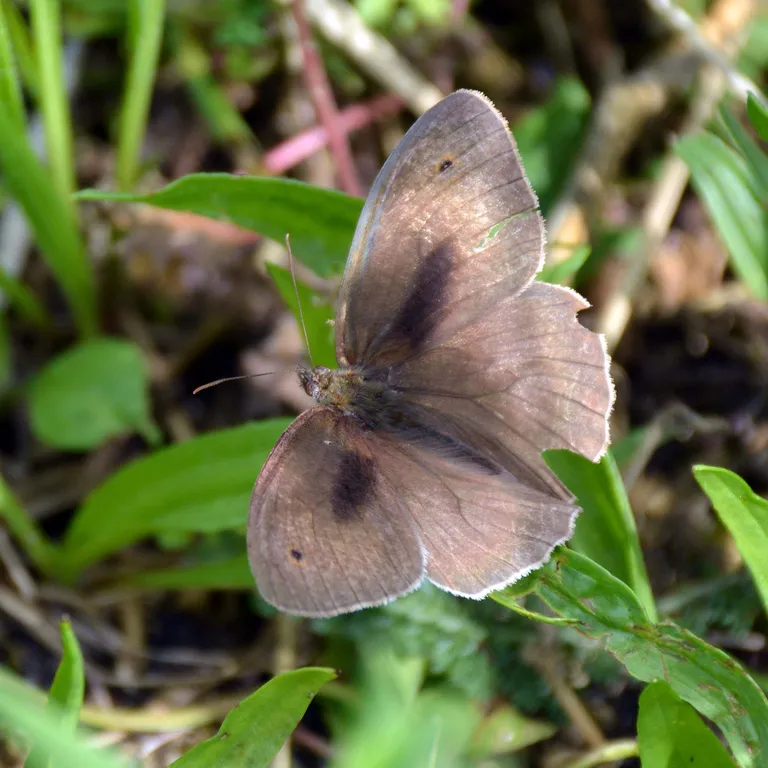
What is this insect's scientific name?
Maniola jurtina
